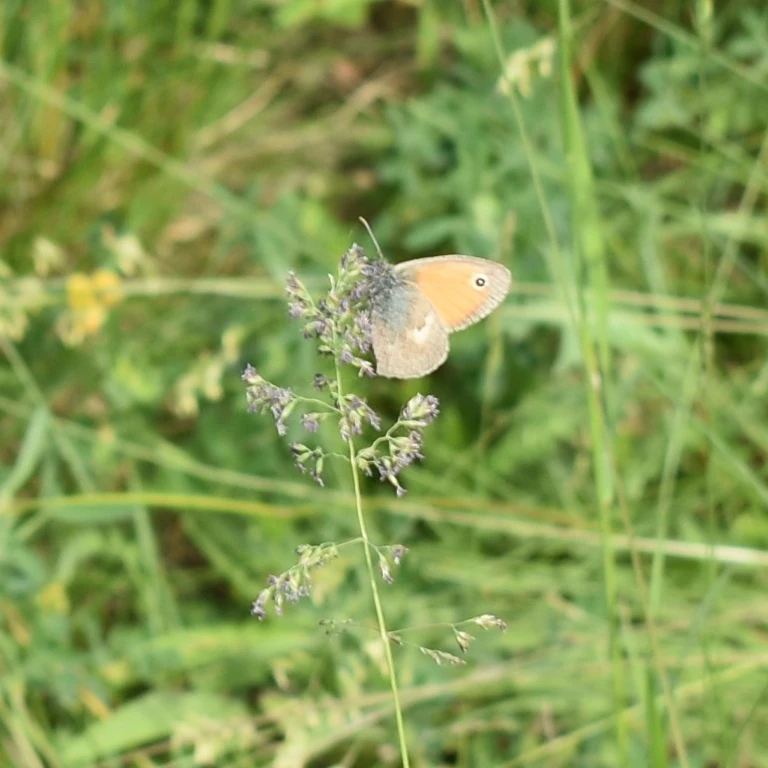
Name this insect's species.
Coenonympha pamphilus
